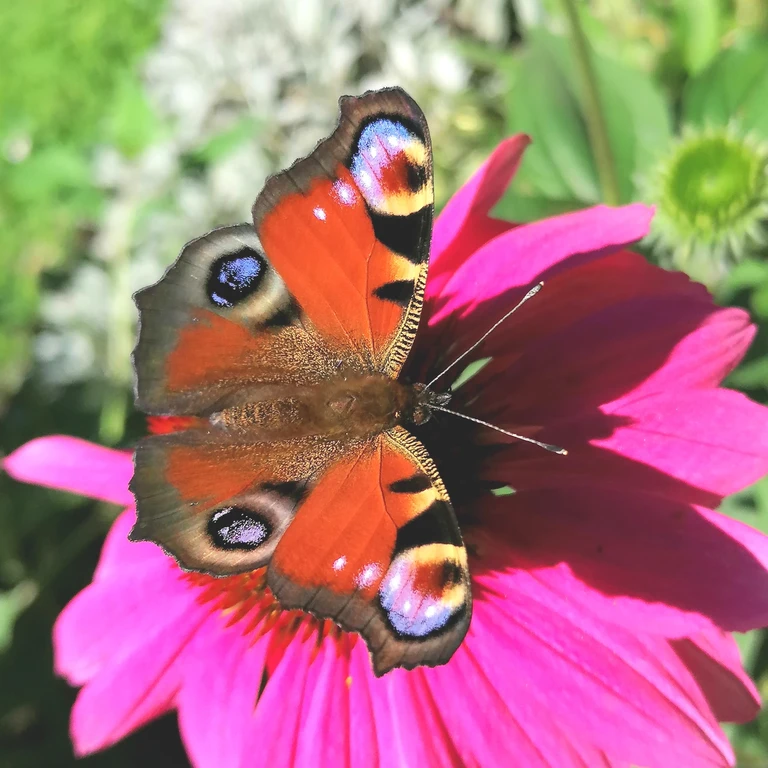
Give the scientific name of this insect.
Aglais io
